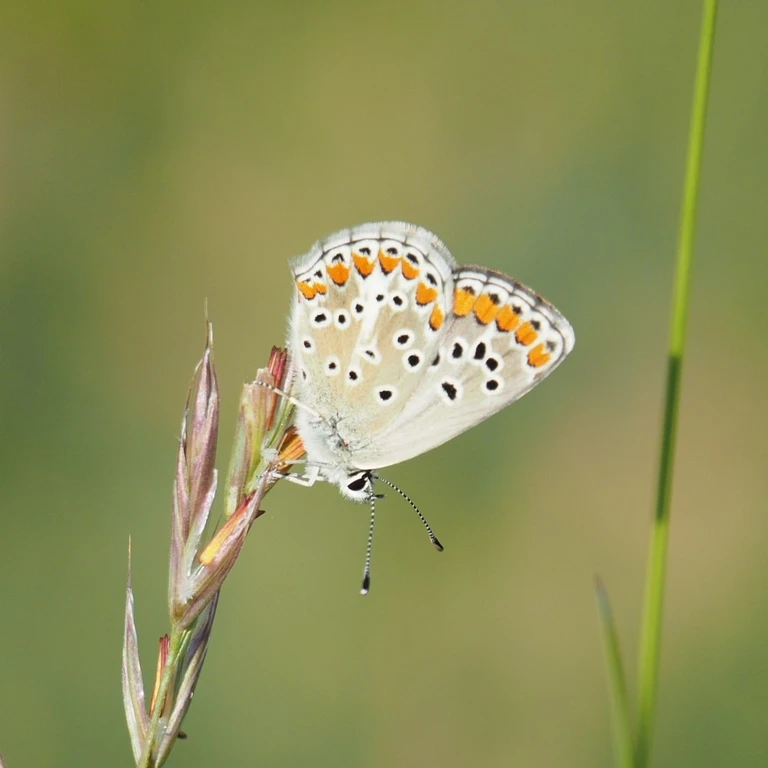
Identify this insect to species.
Aricia agestis/artaxerxes
